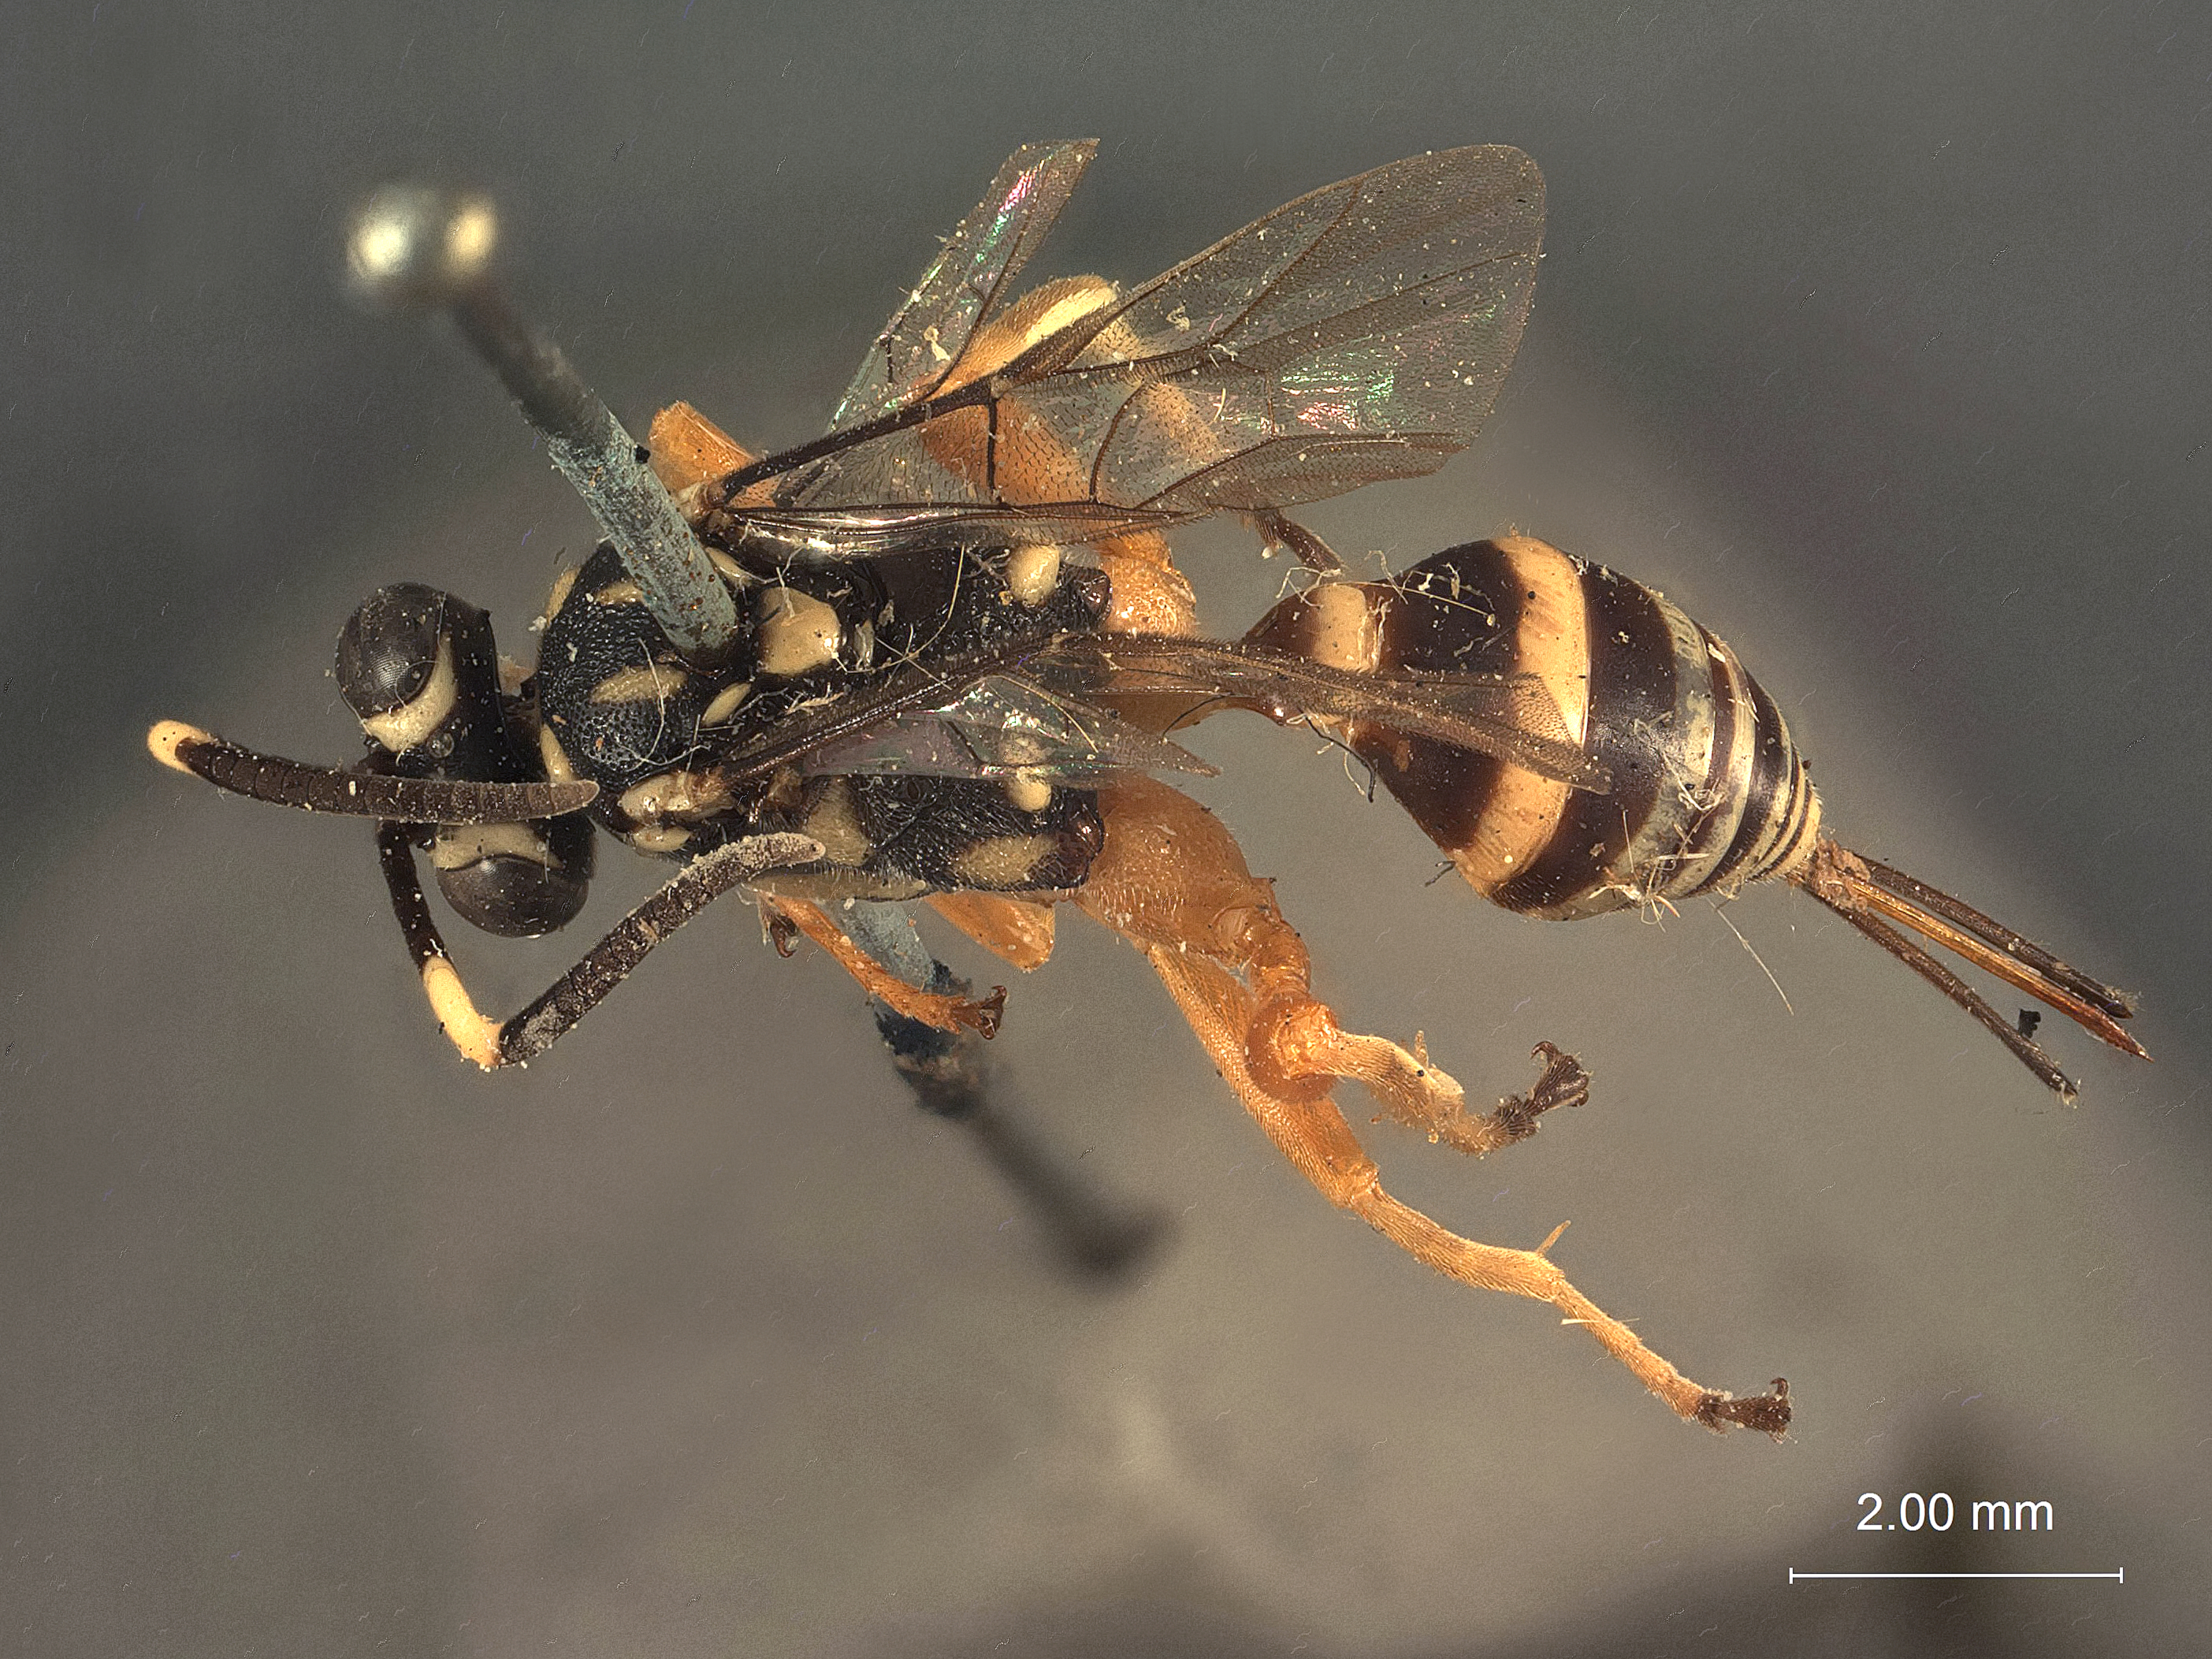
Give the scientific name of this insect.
Crypturus dyari
